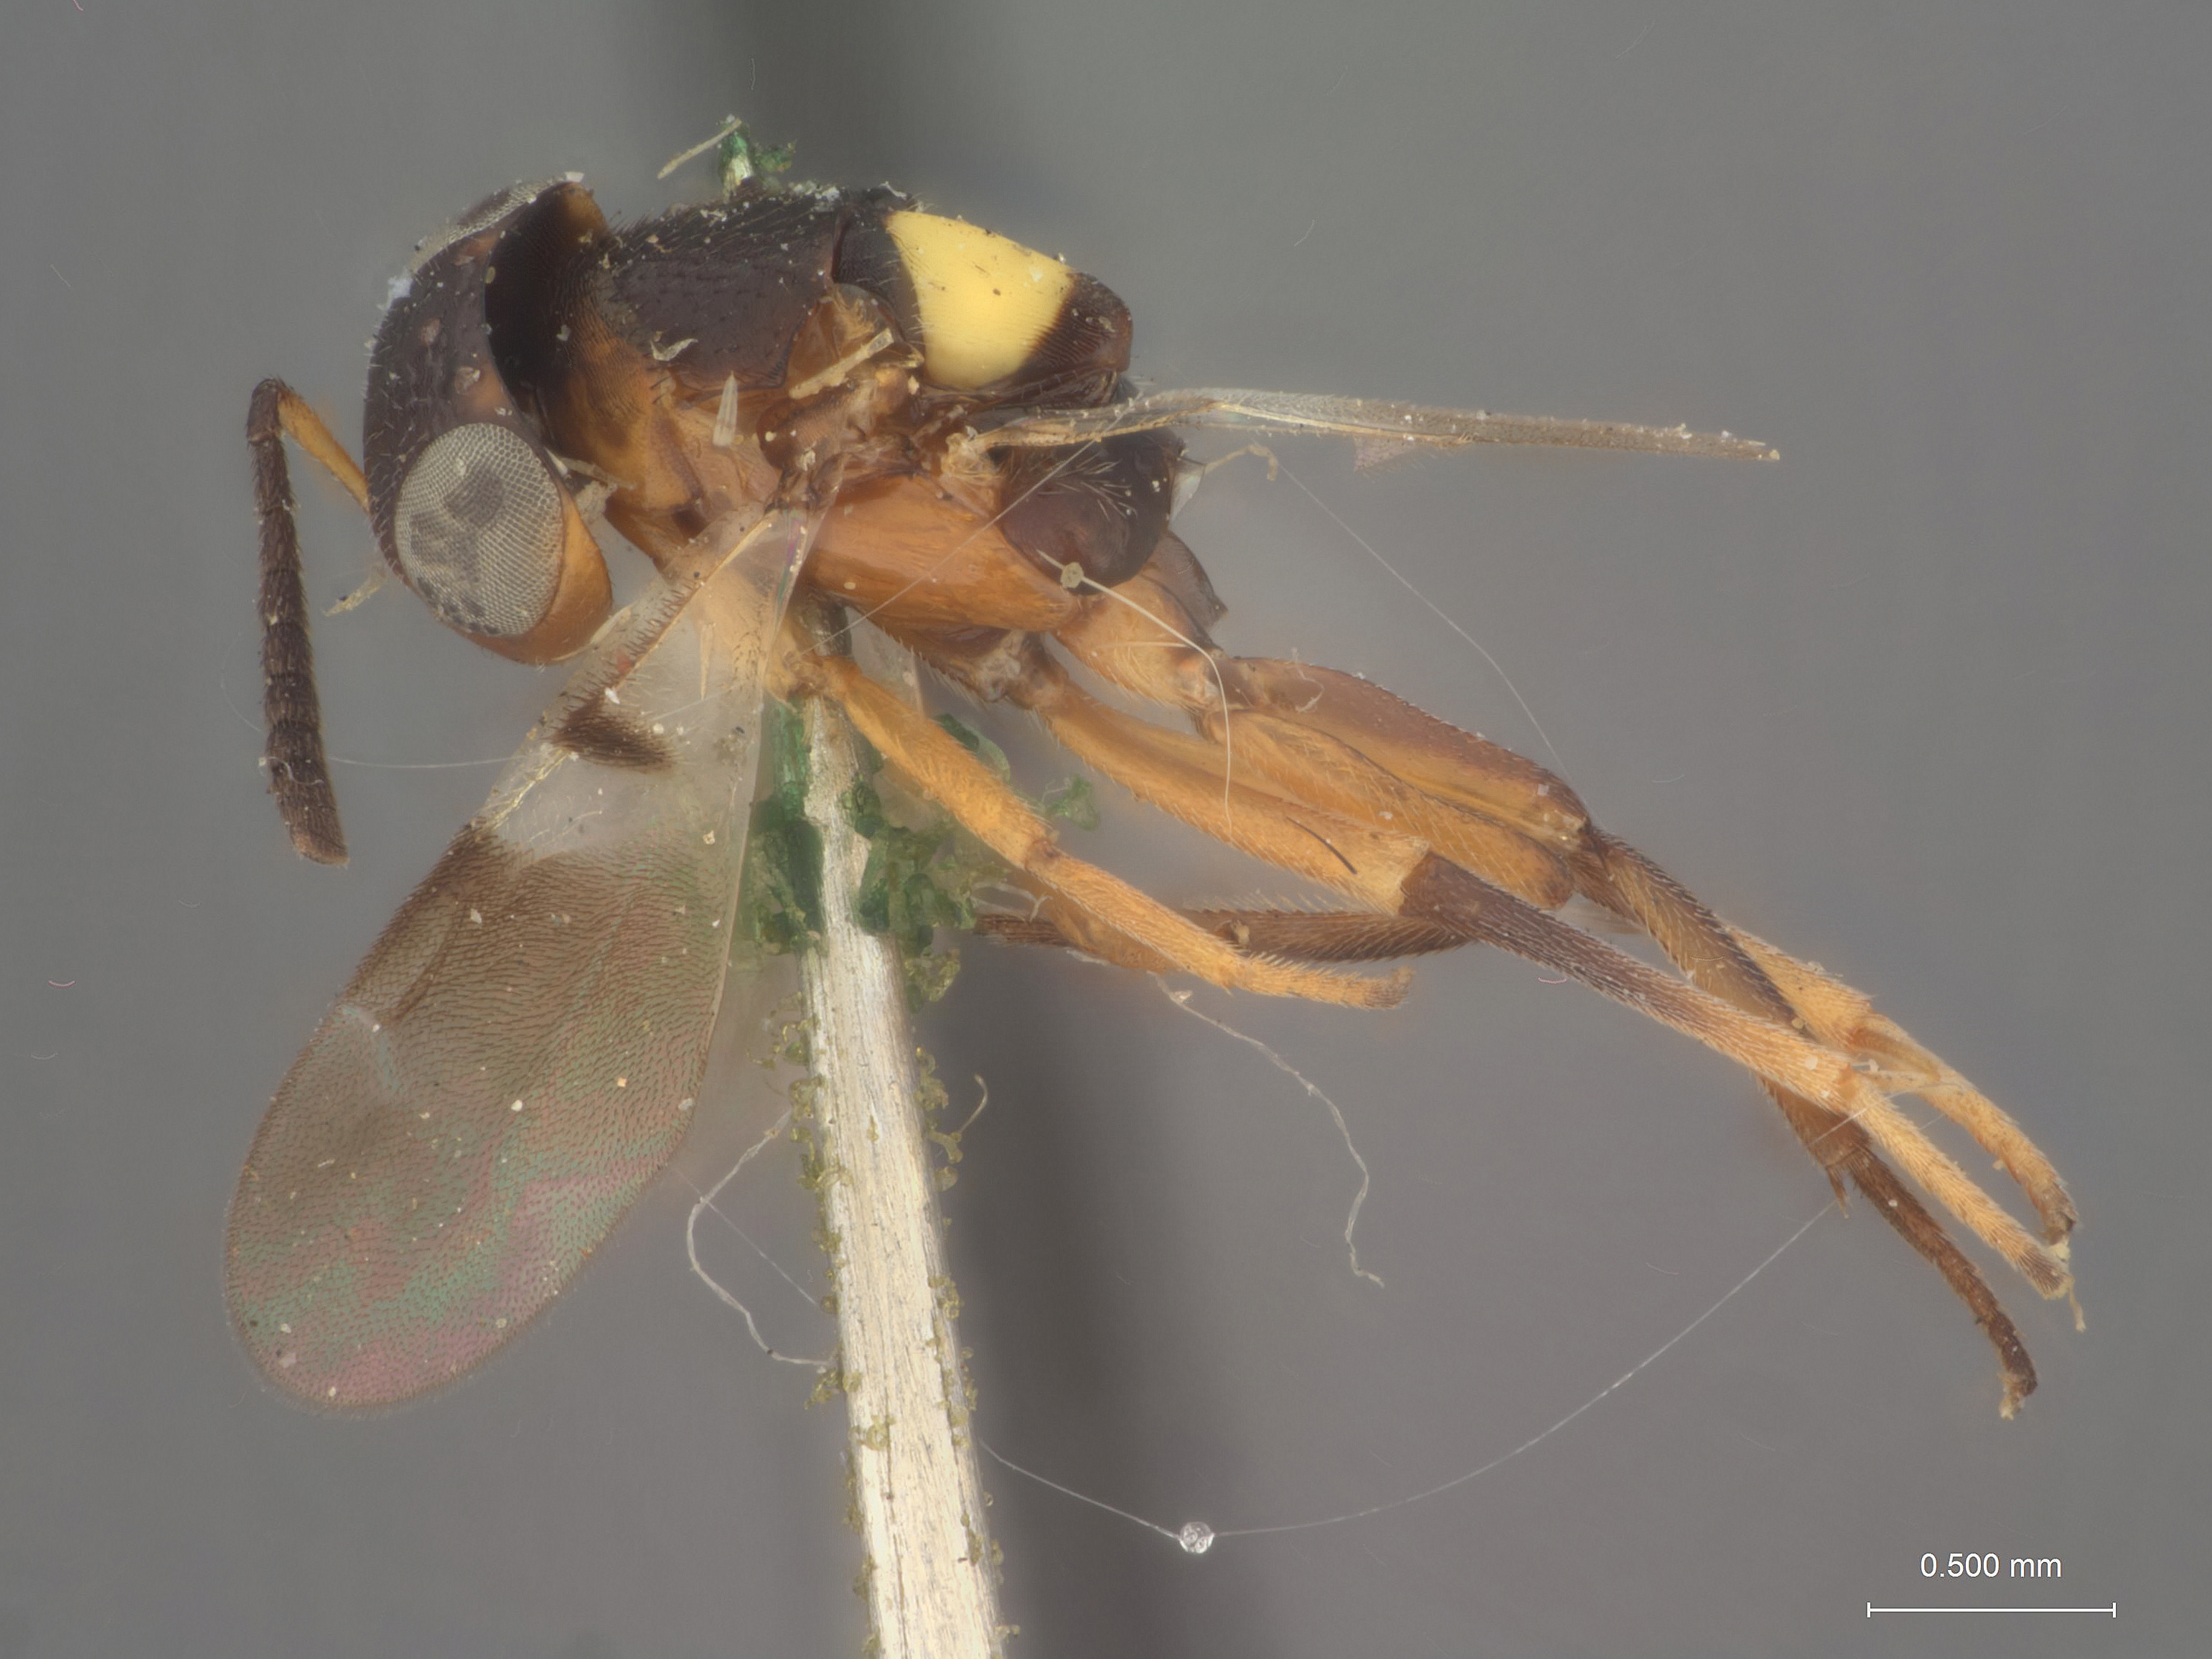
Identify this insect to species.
Eucomys kansensis
